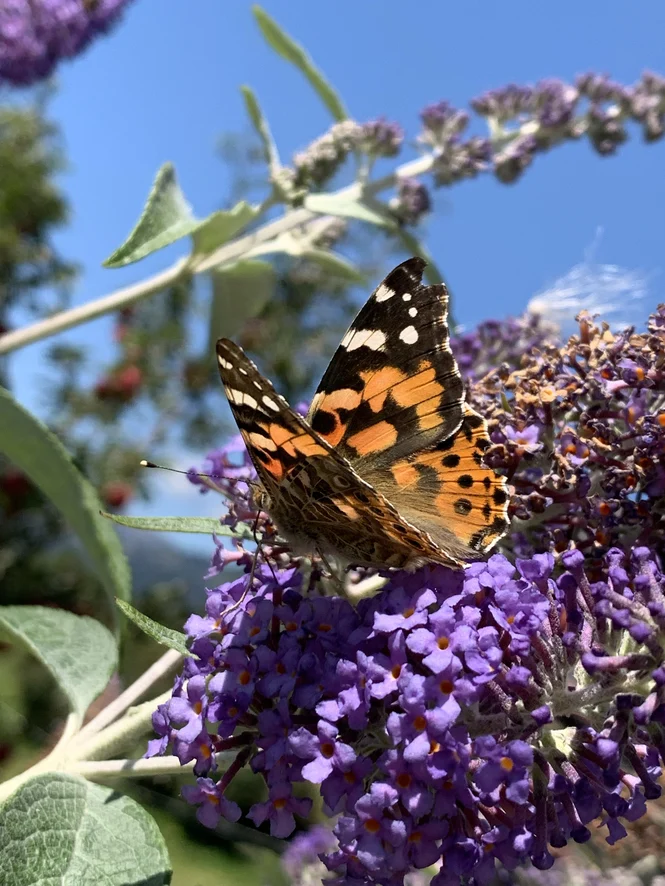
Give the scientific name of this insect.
Vanessa cardui
